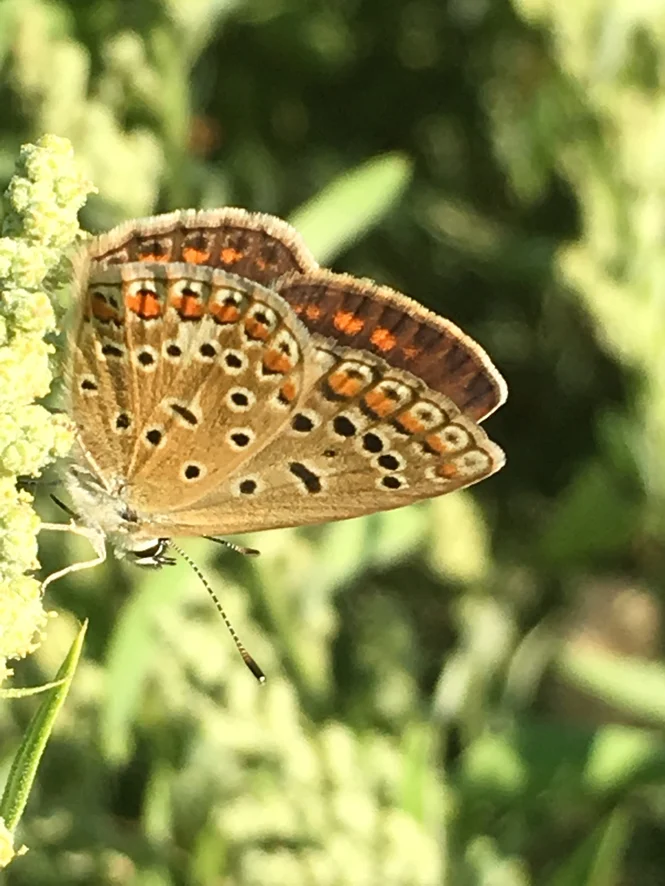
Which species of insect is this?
Polyommatus icarus
